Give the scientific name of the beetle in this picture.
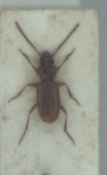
Trechoblemus micros
